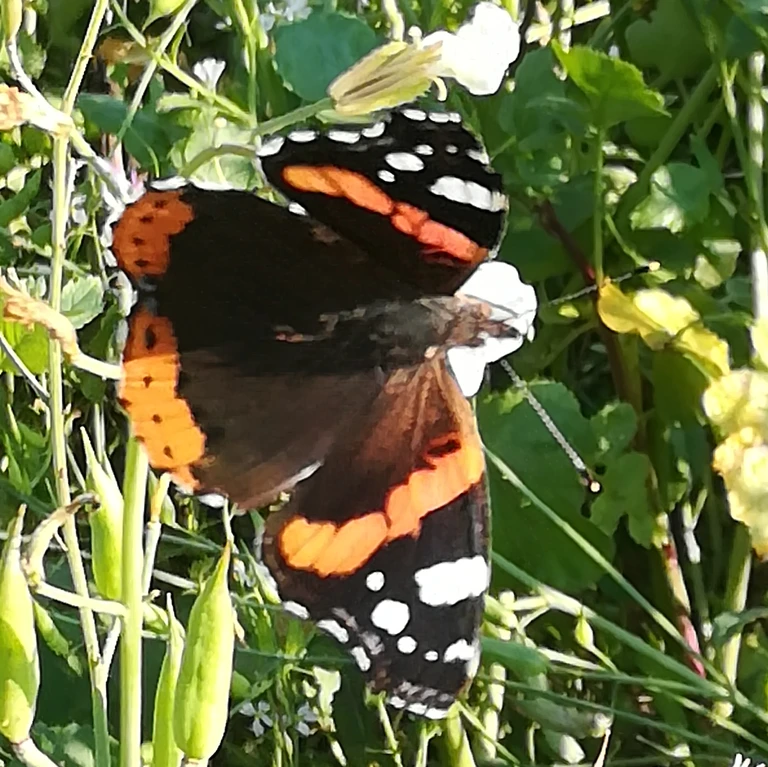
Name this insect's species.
Vanessa atalanta
